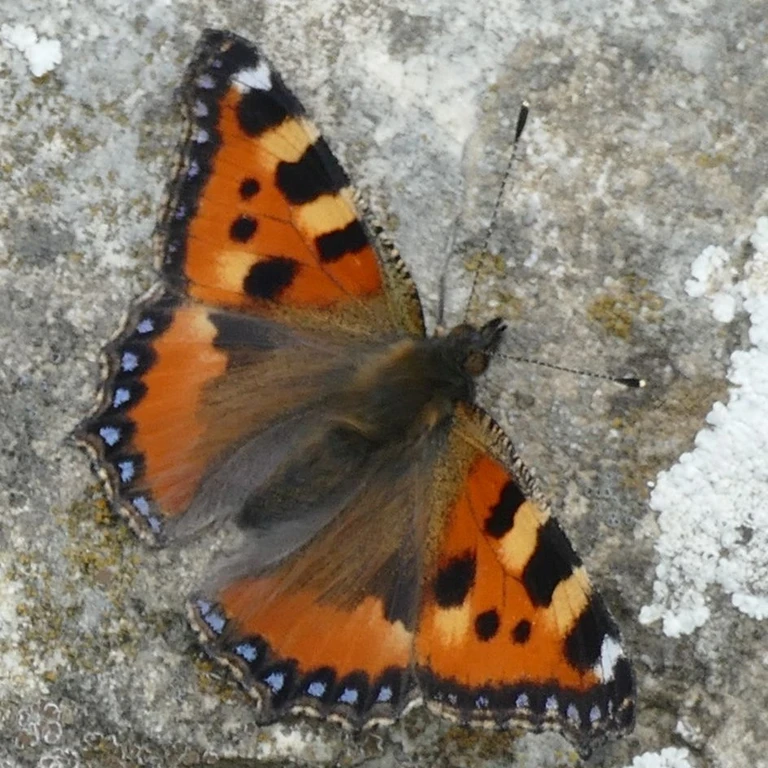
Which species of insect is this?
Aglais urticae
